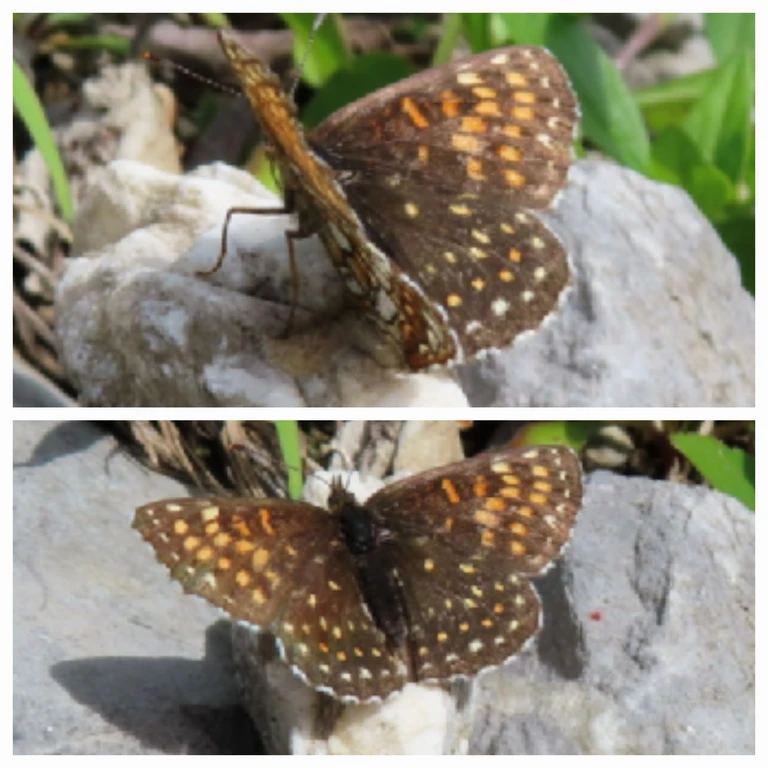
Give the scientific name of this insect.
Melitaea diamina
